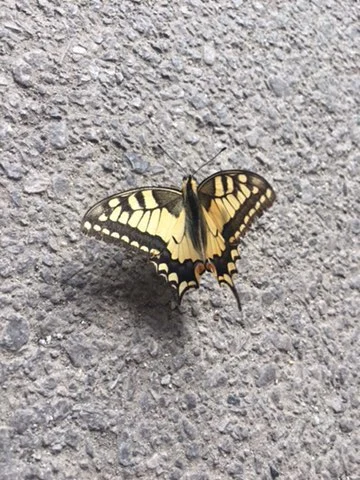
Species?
Papilio machaon
